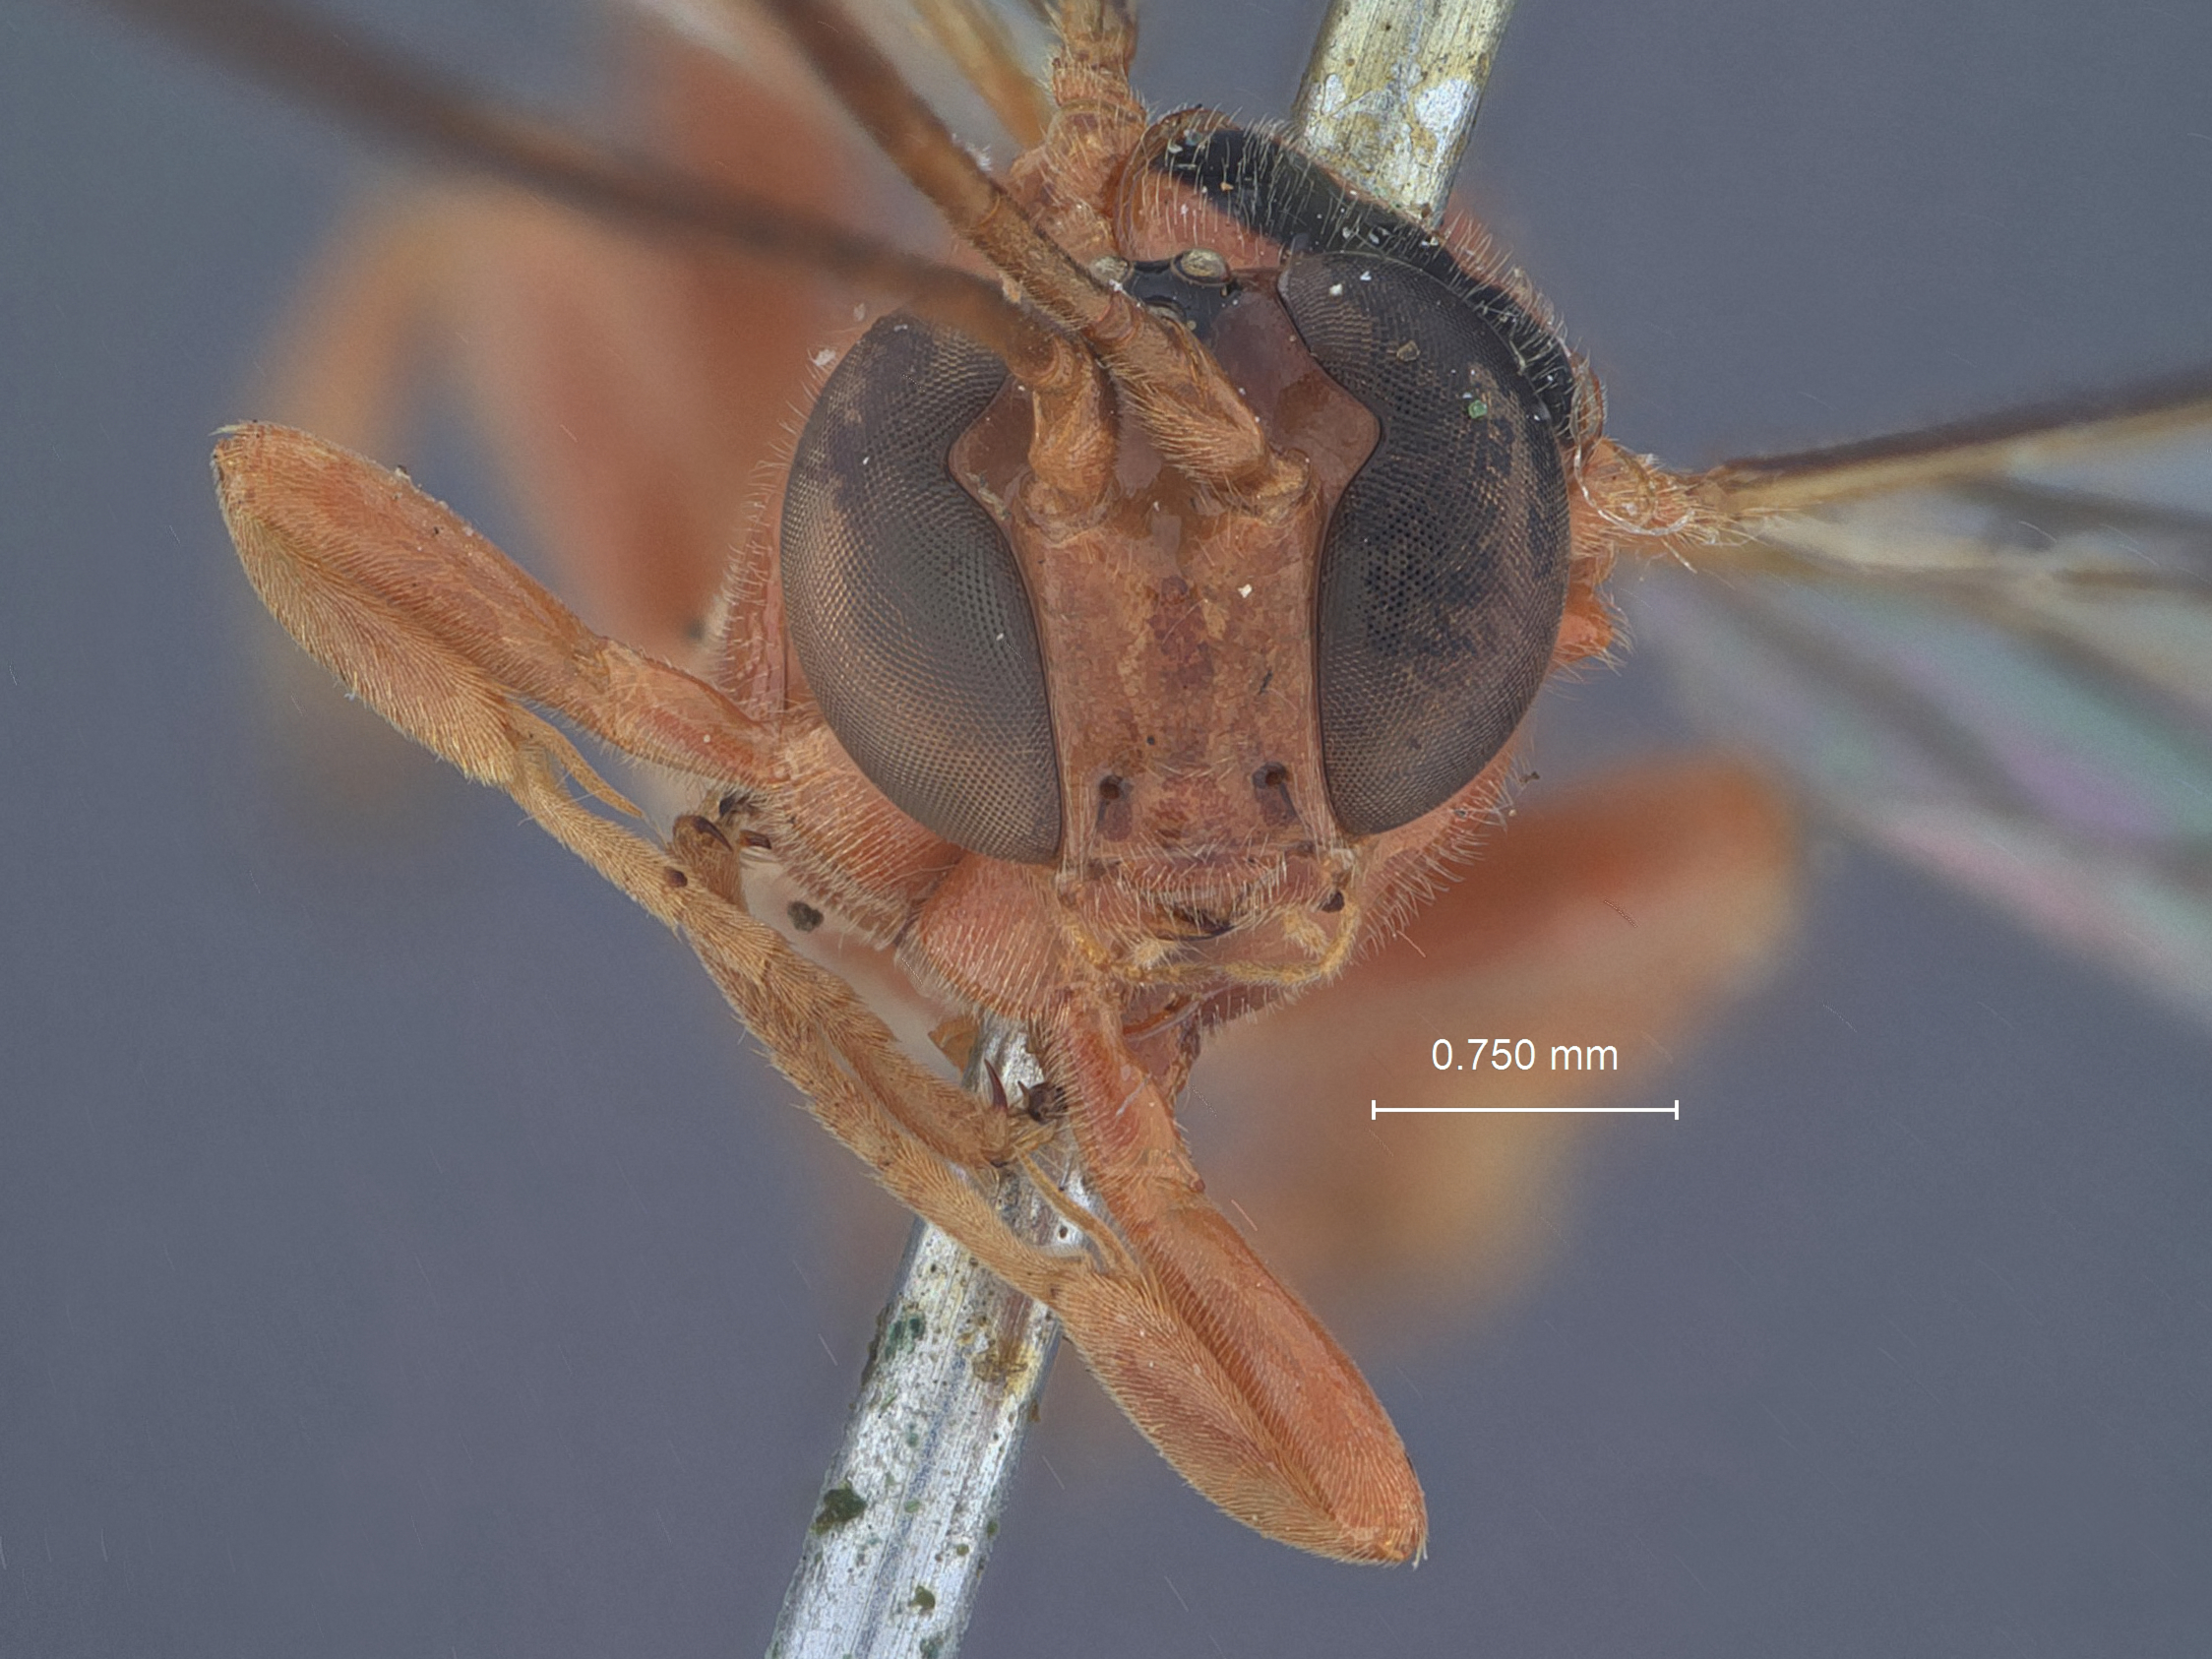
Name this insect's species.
Xanthopimpla walshae
